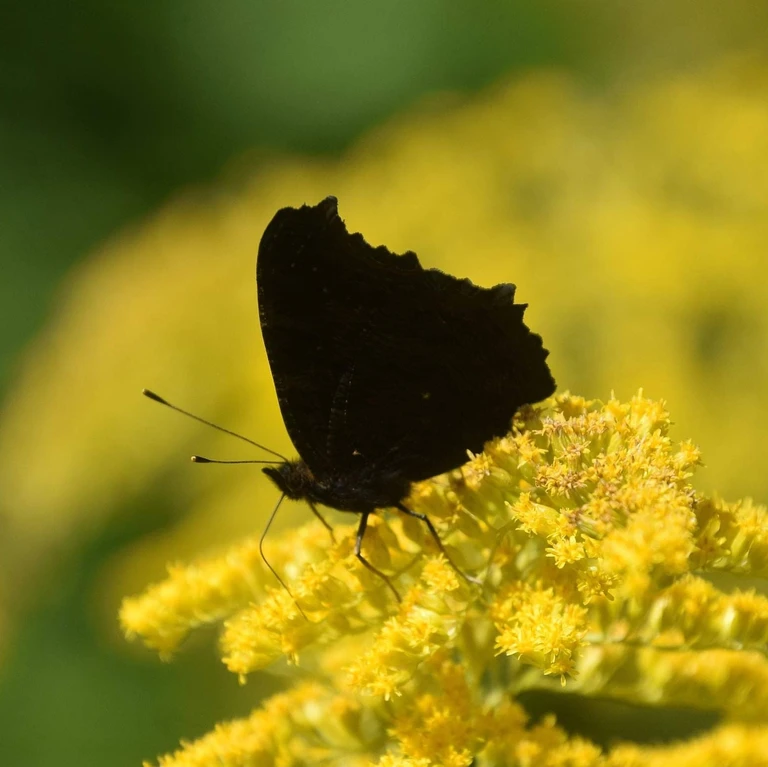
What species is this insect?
Aglais io
